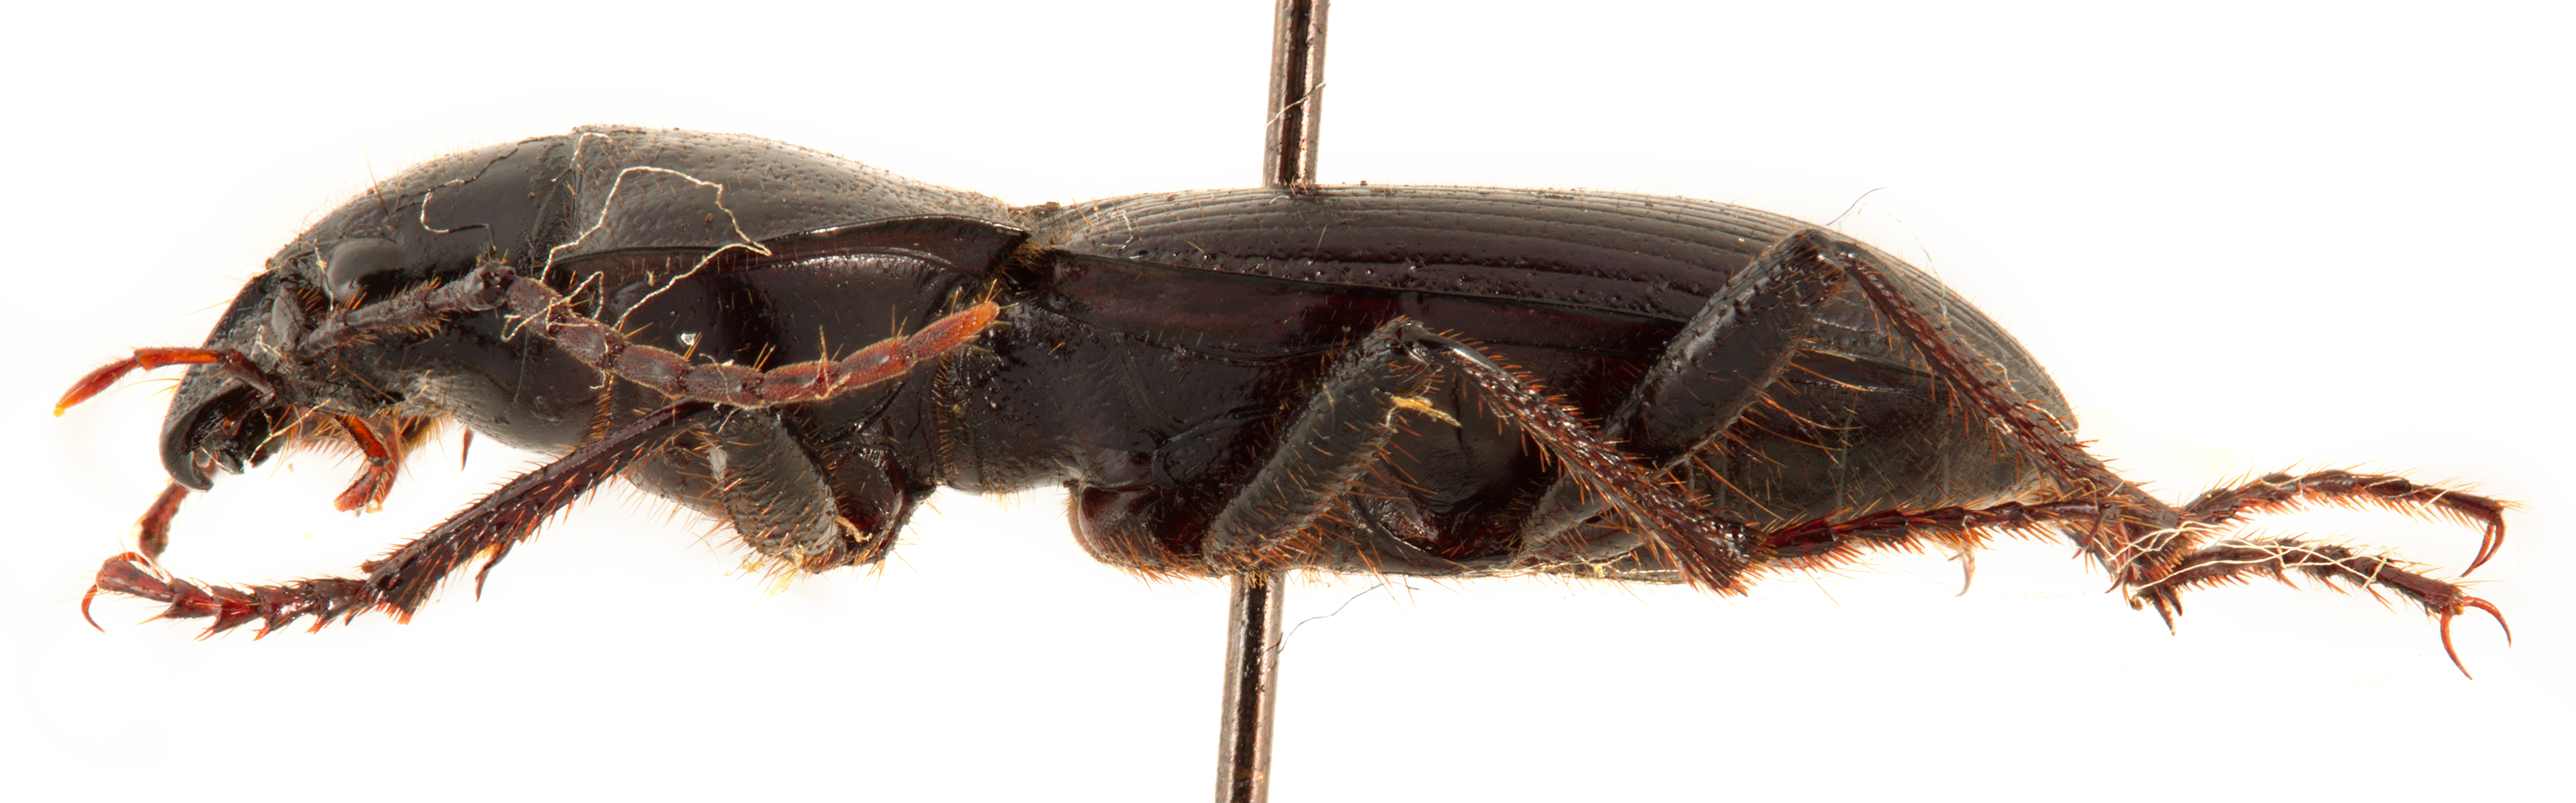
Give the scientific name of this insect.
Bronislavia robusta
